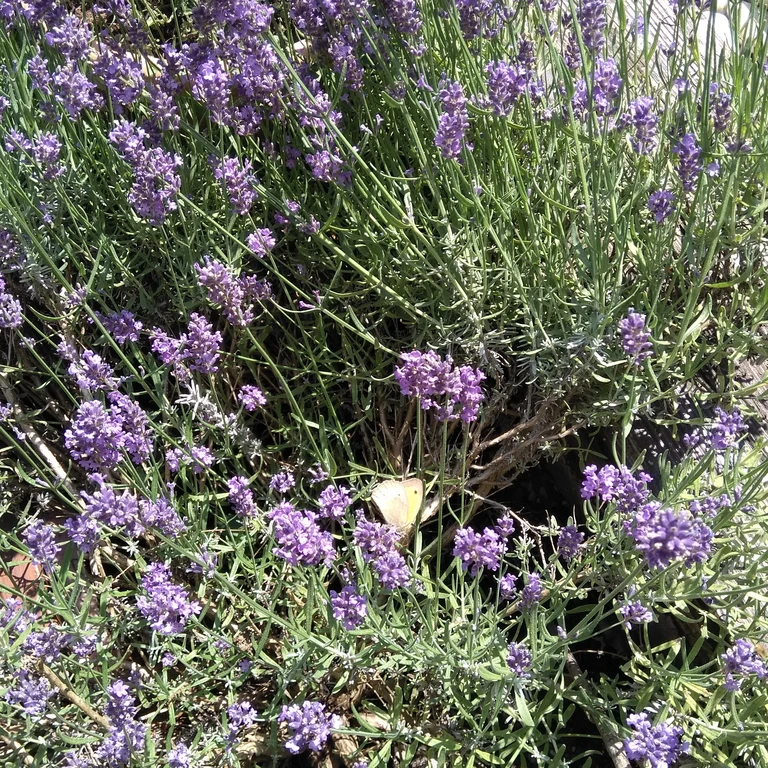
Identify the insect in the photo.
Maniola jurtina
